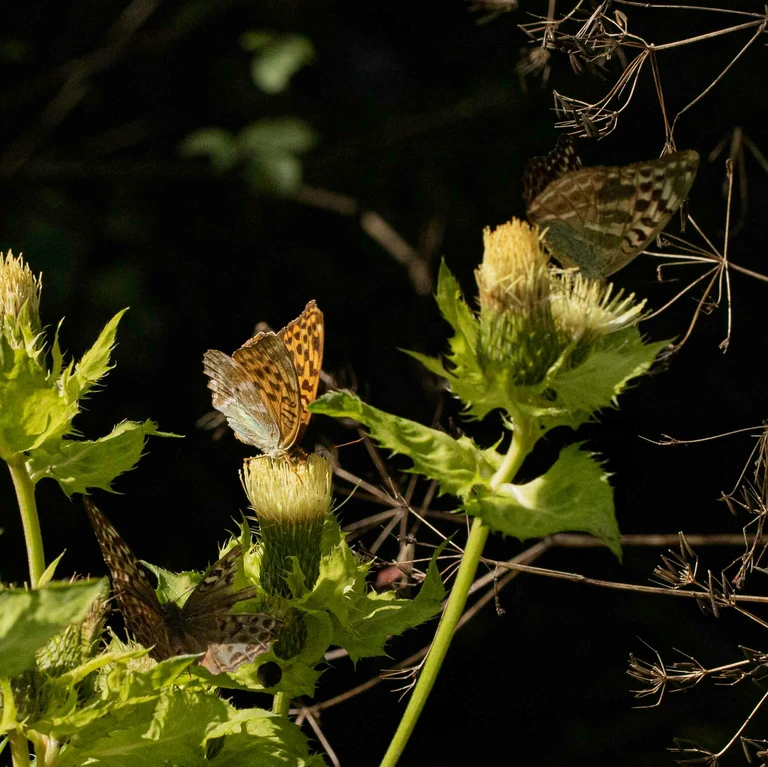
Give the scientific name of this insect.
Argynnis paphia
